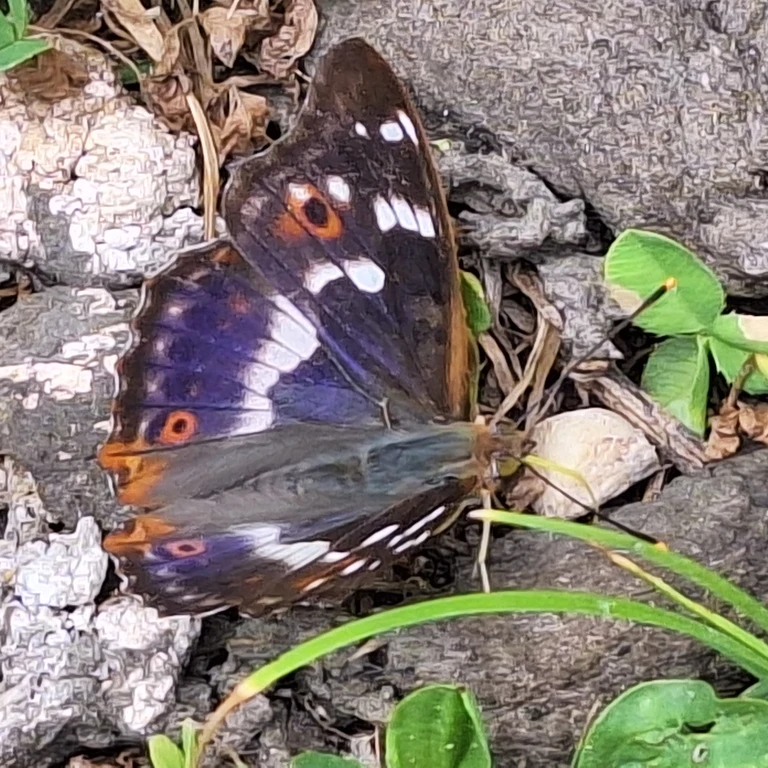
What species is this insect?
Apatura ilia
